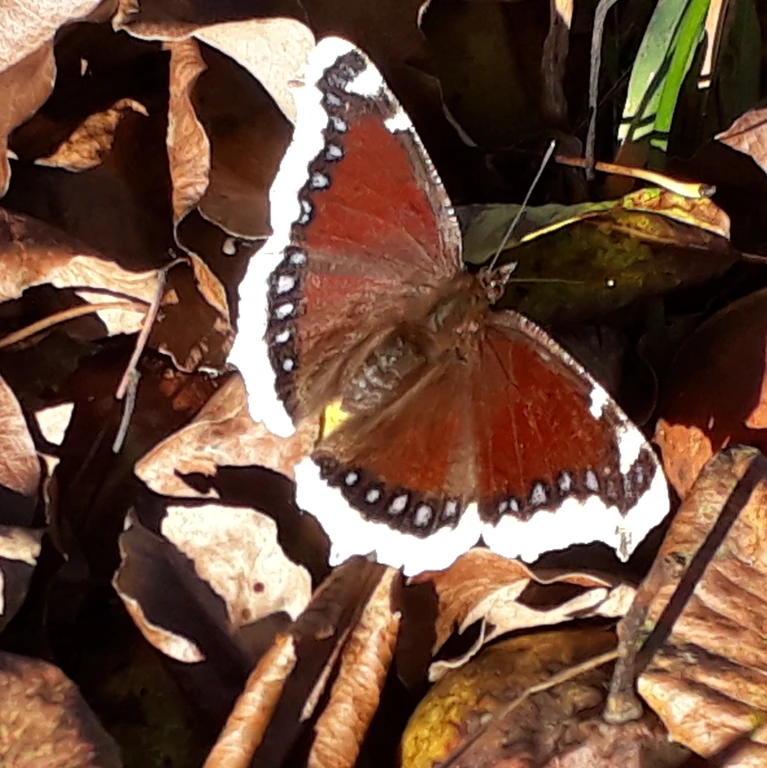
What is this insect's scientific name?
Nymphalis antiopa
